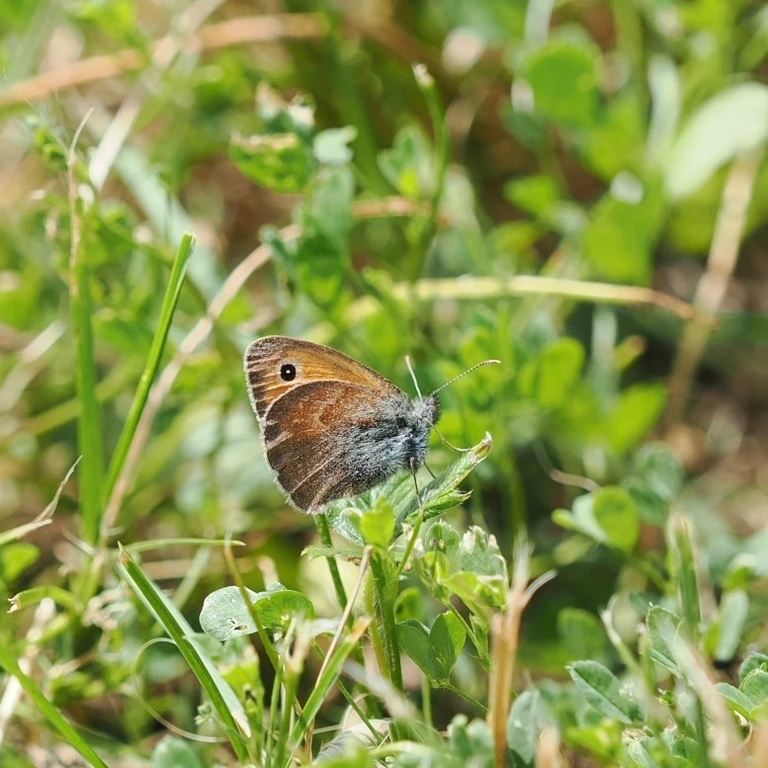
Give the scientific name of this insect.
Coenonympha pamphilus
